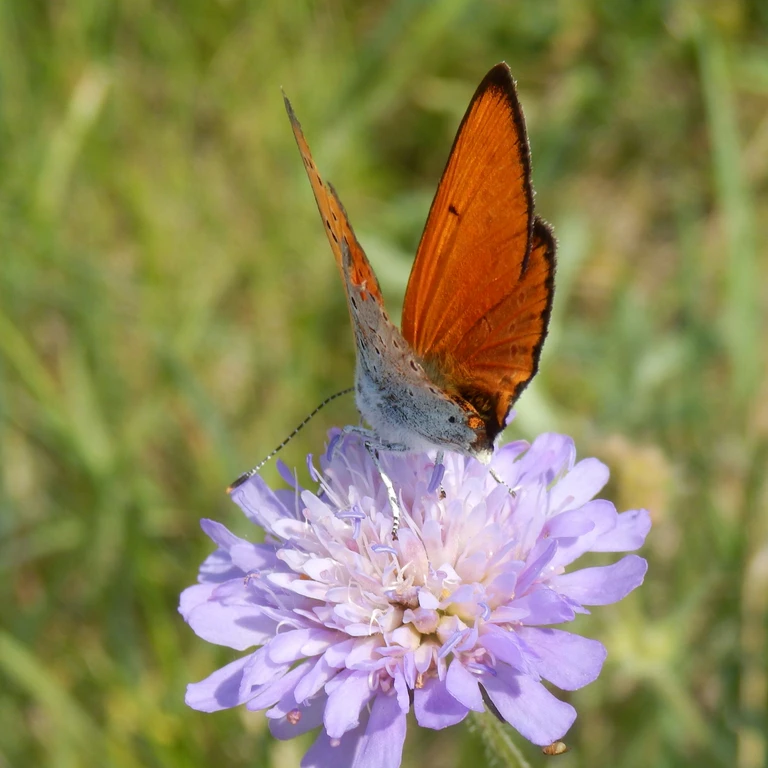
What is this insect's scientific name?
Lycaena dispar
